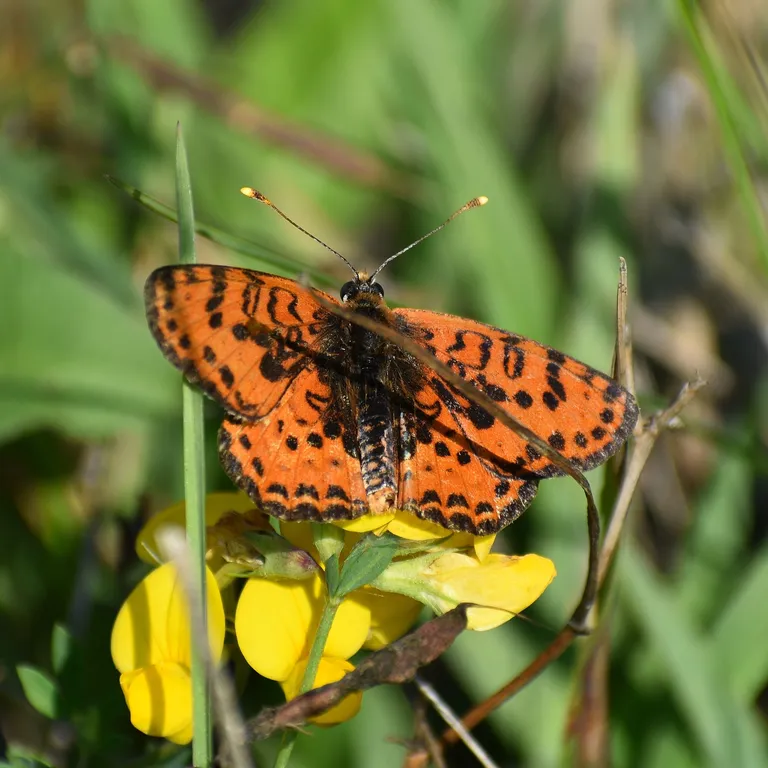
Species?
Melitaea didyma
